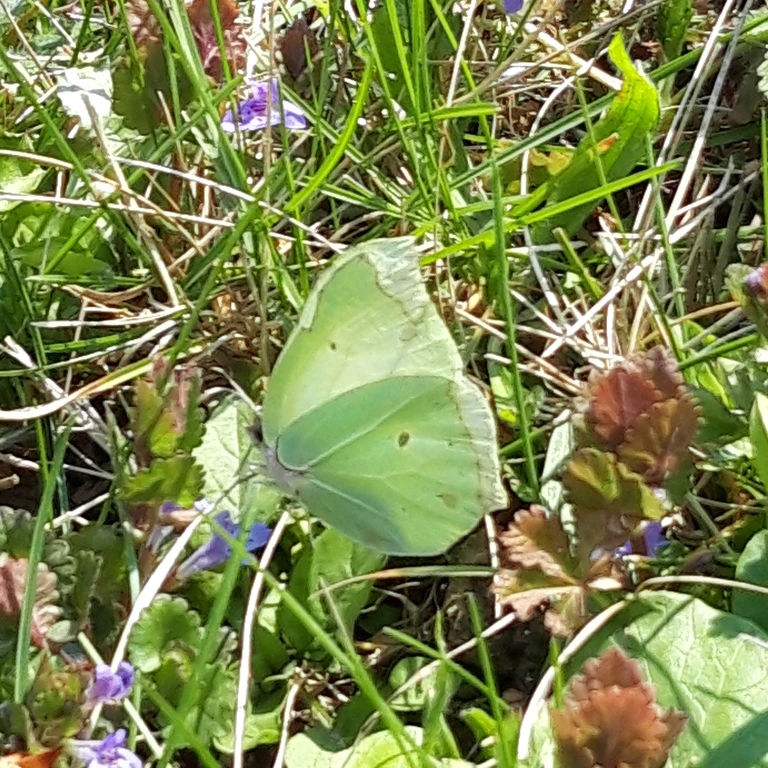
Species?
Gonepteryx rhamni
